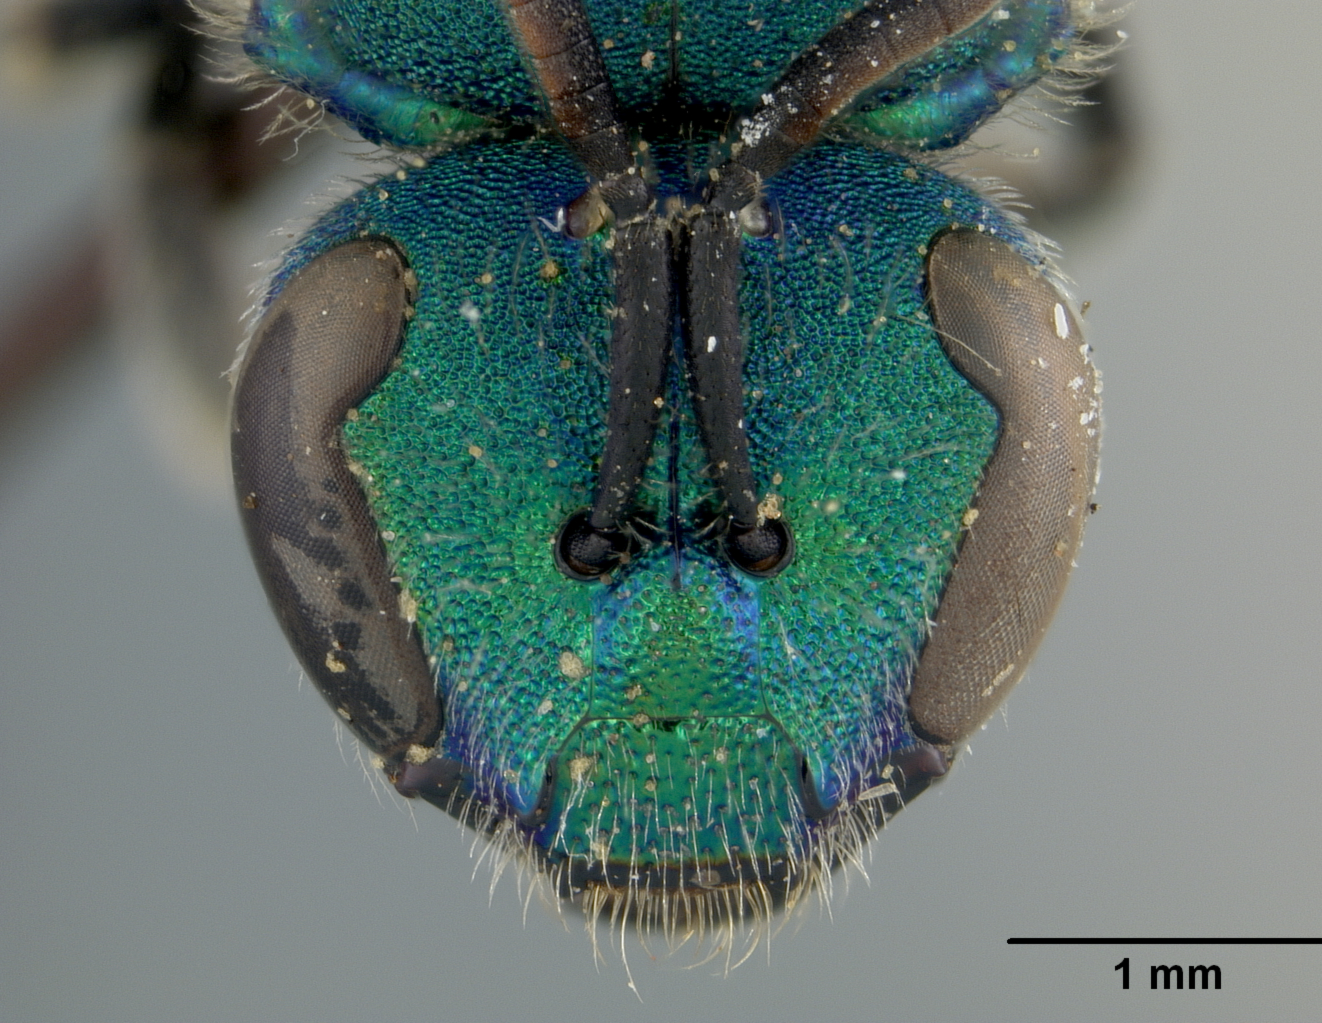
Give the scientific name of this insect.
Augochlora microchlorina
